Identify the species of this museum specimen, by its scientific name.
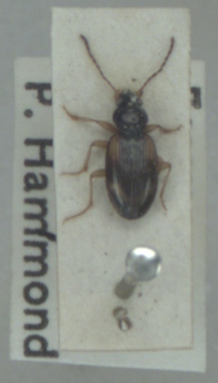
Bembidion tetracolum
